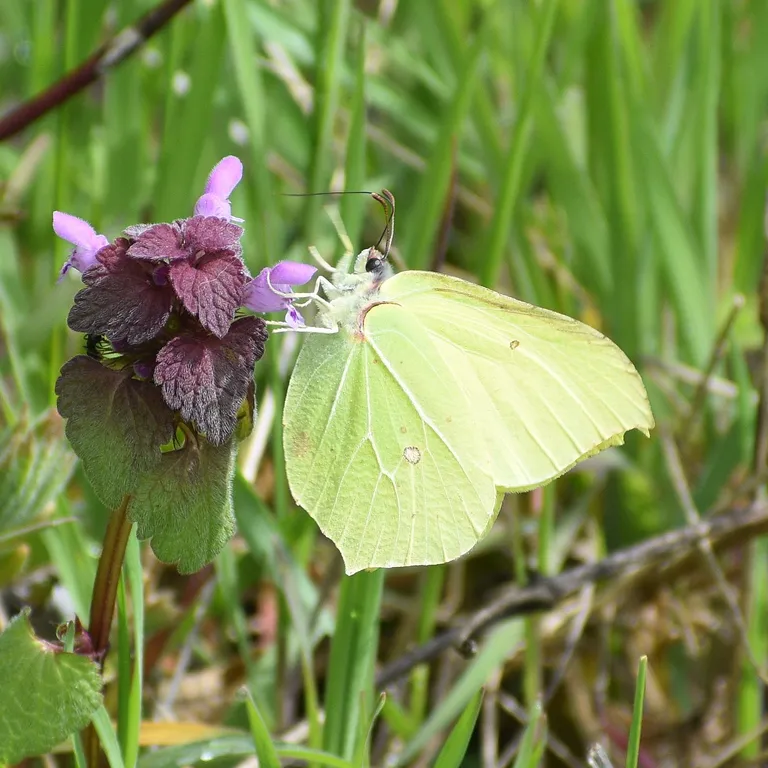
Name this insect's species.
Gonepteryx rhamni
